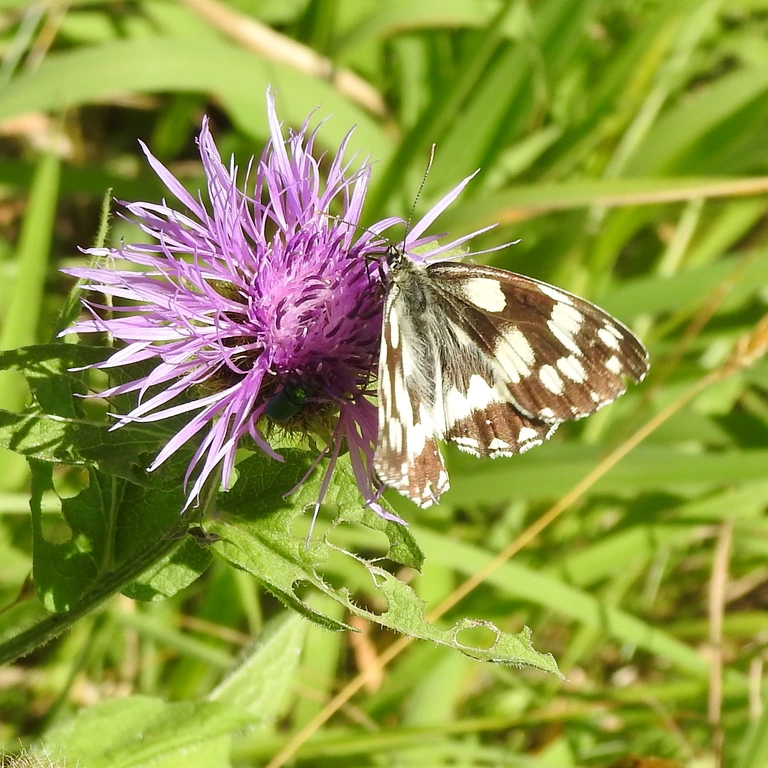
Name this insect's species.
Melanargia galathea
